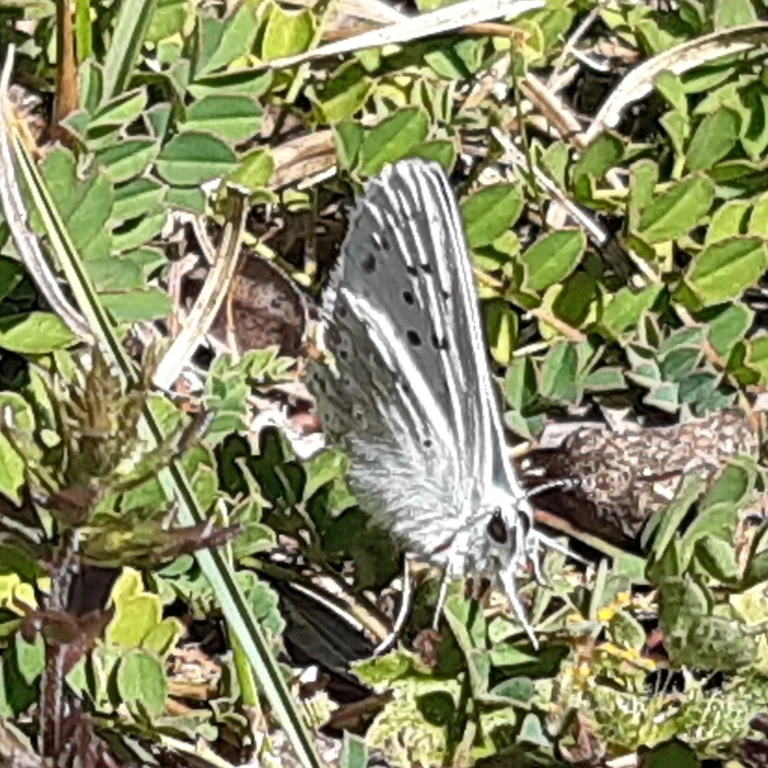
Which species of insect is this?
Lysandra coridon
